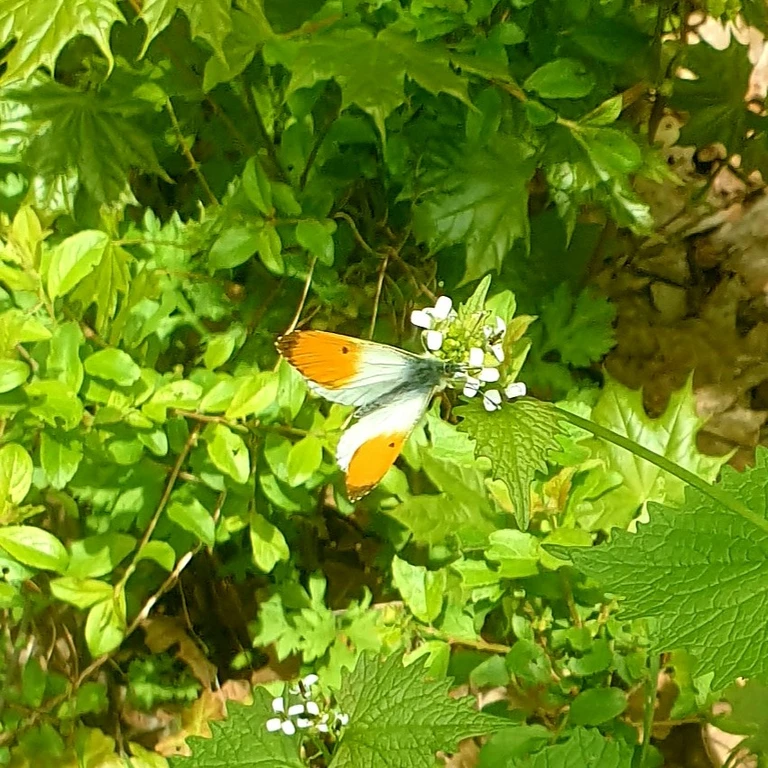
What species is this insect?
Anthocharis cardamines
